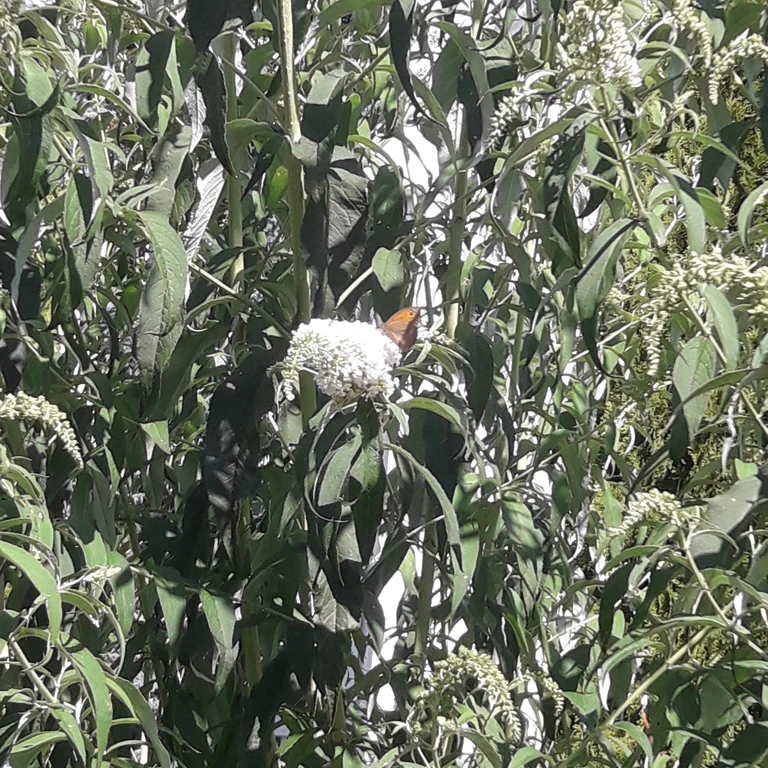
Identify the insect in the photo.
Maniola jurtina
